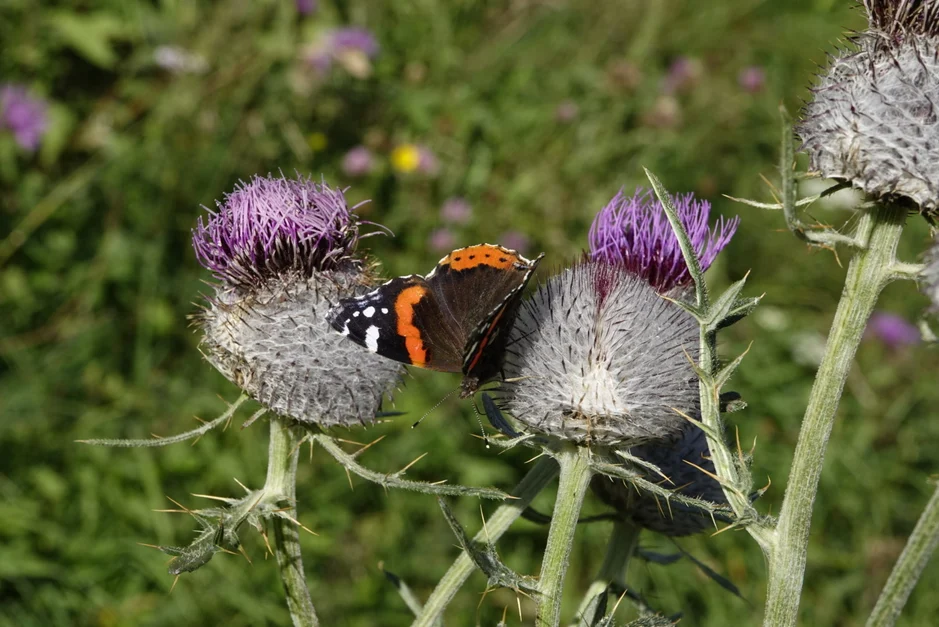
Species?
Vanessa atalanta
